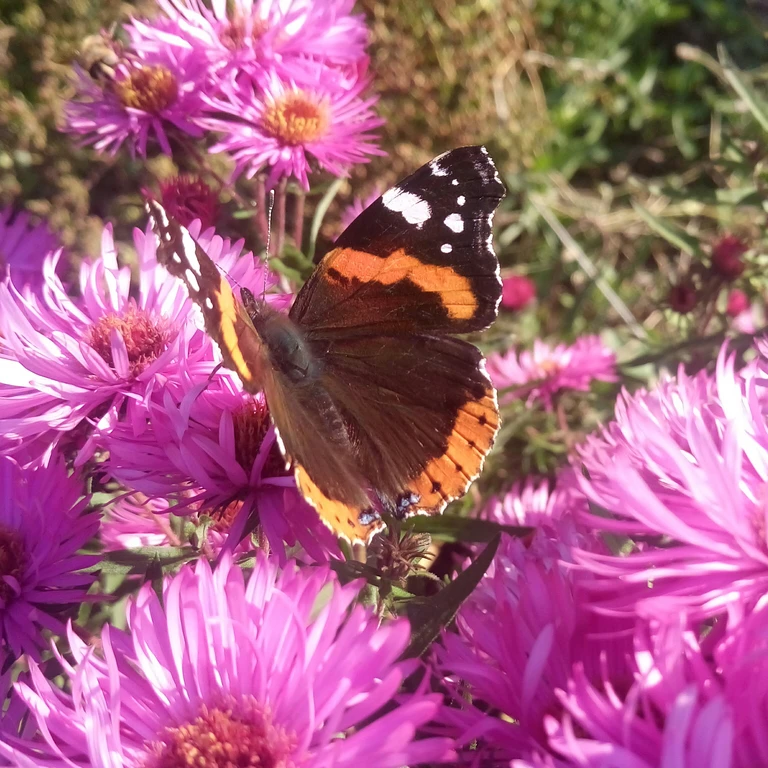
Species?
Vanessa atalanta
